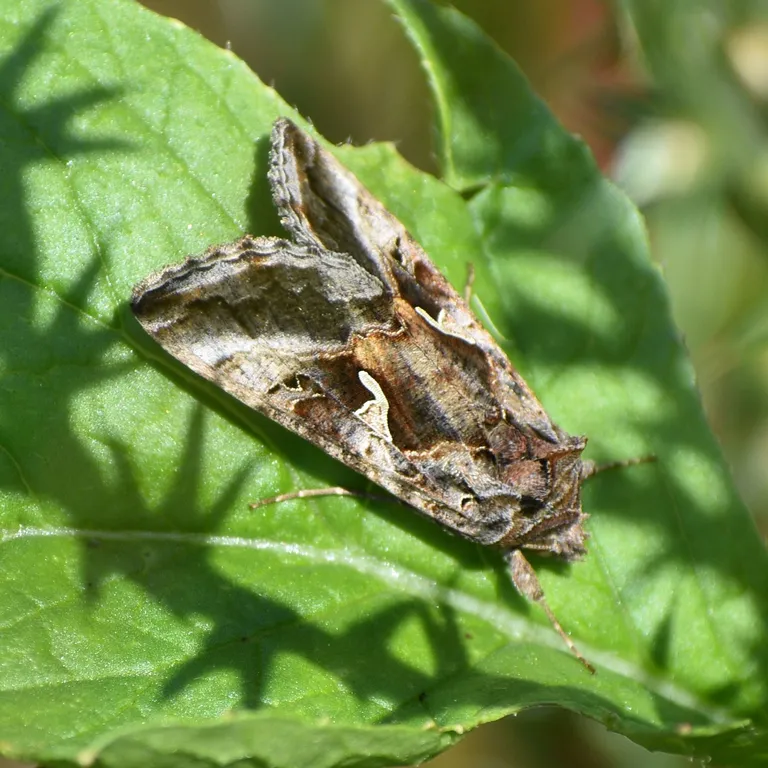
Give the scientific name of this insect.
Autographa gamma
